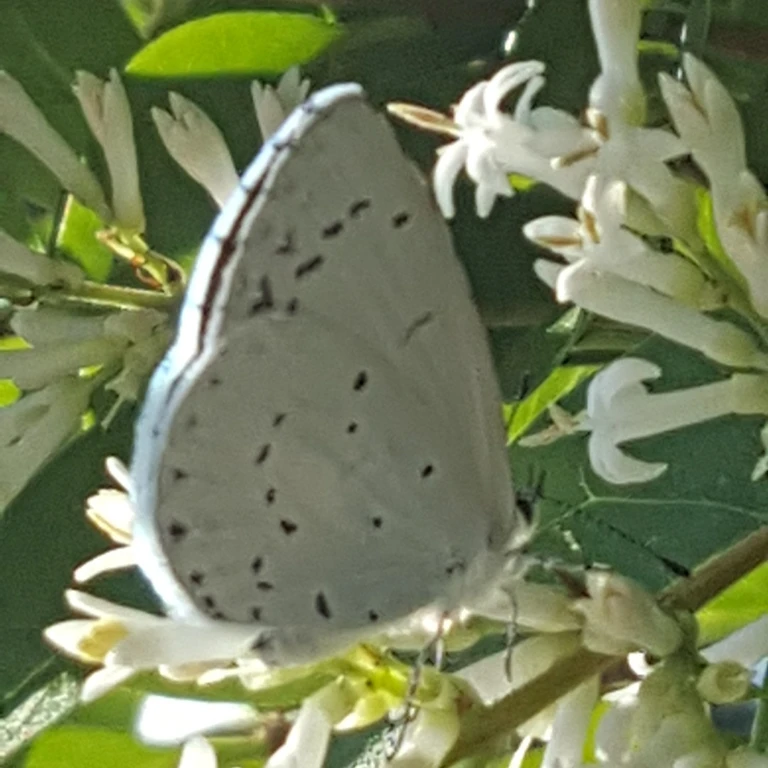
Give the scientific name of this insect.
Celastrina argiolus
